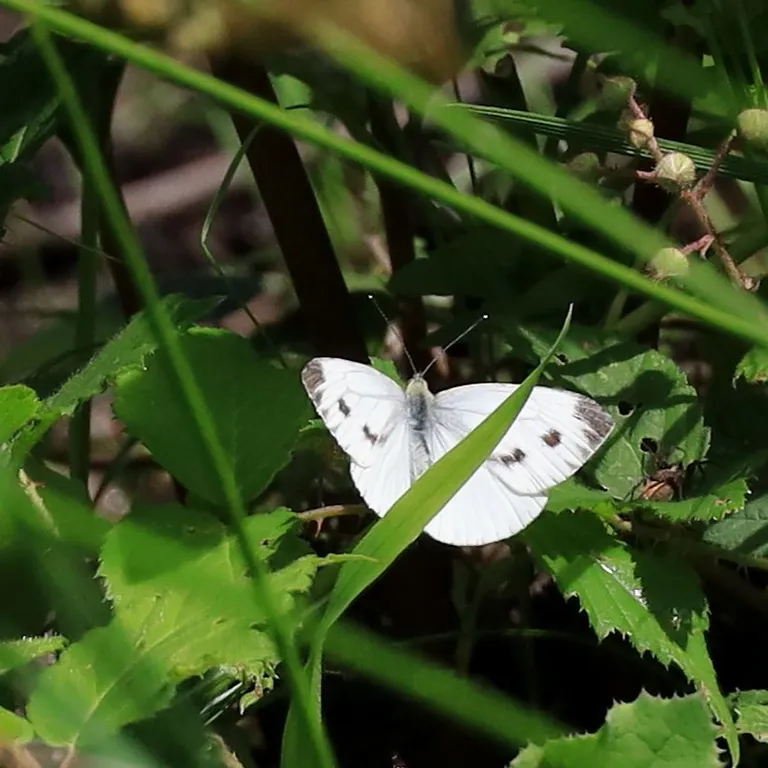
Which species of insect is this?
Pieris napi
